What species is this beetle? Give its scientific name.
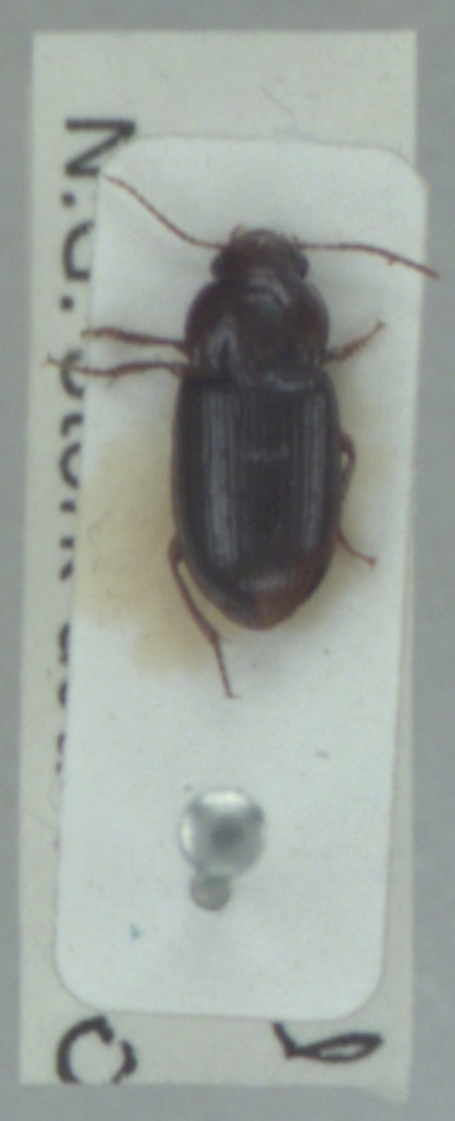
Amara apricaria
